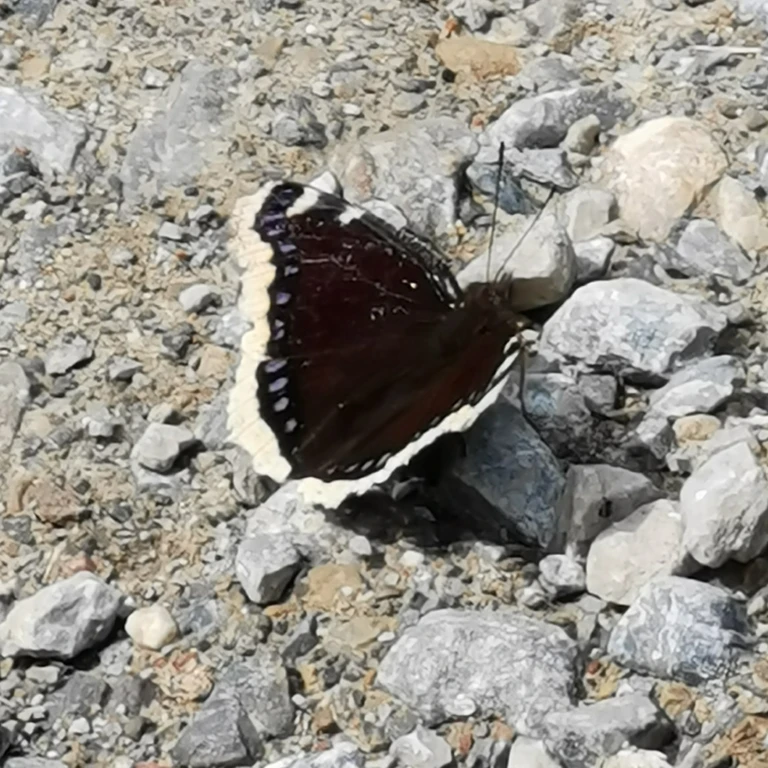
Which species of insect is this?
Nymphalis antiopa
